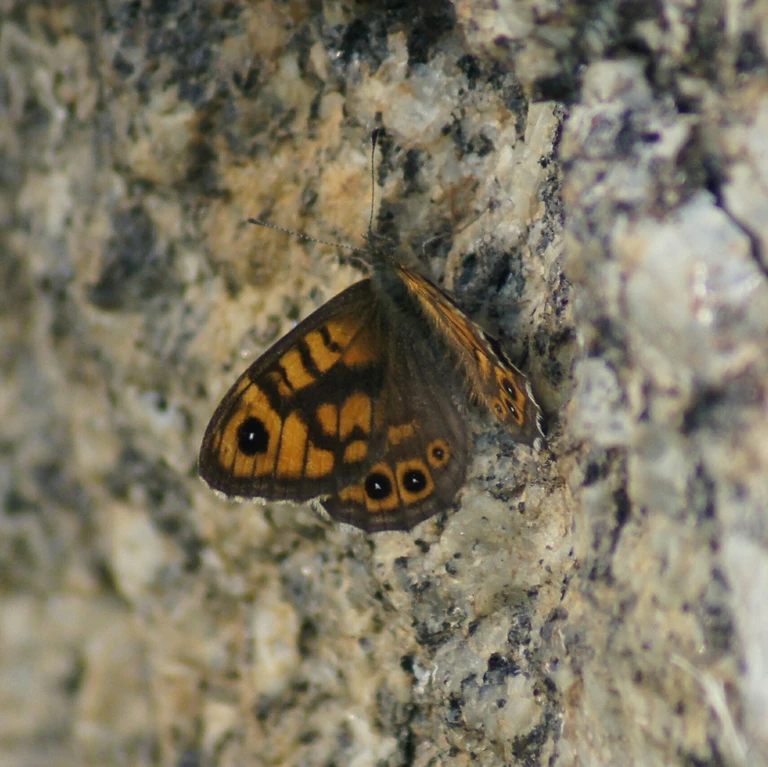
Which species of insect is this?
Lasiommata megera (also Pararge megera)
